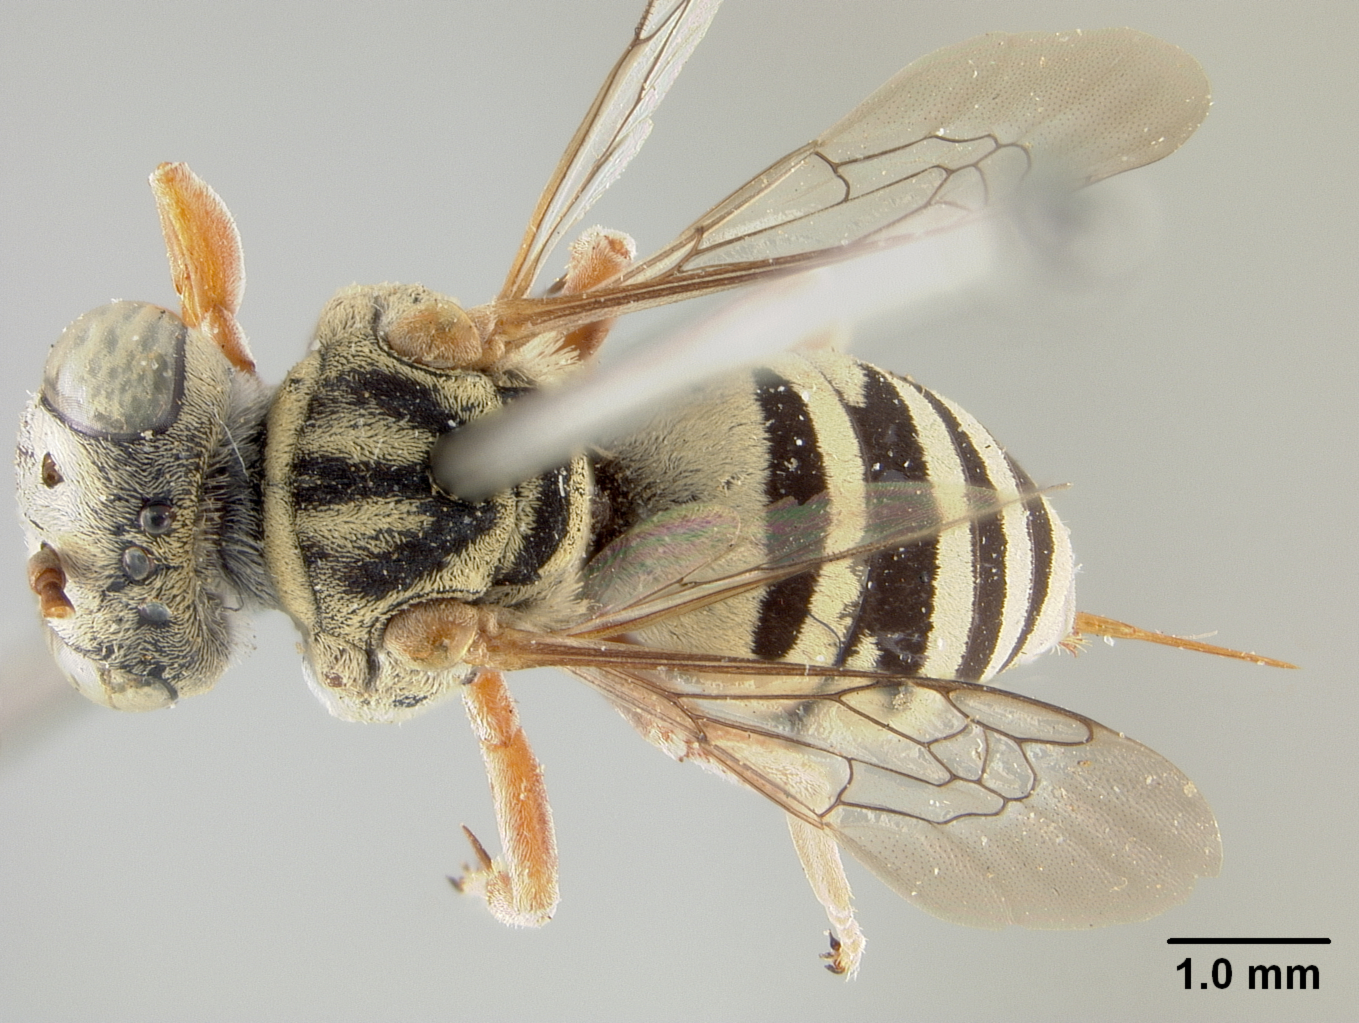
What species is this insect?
Triepeolus ancoratus
